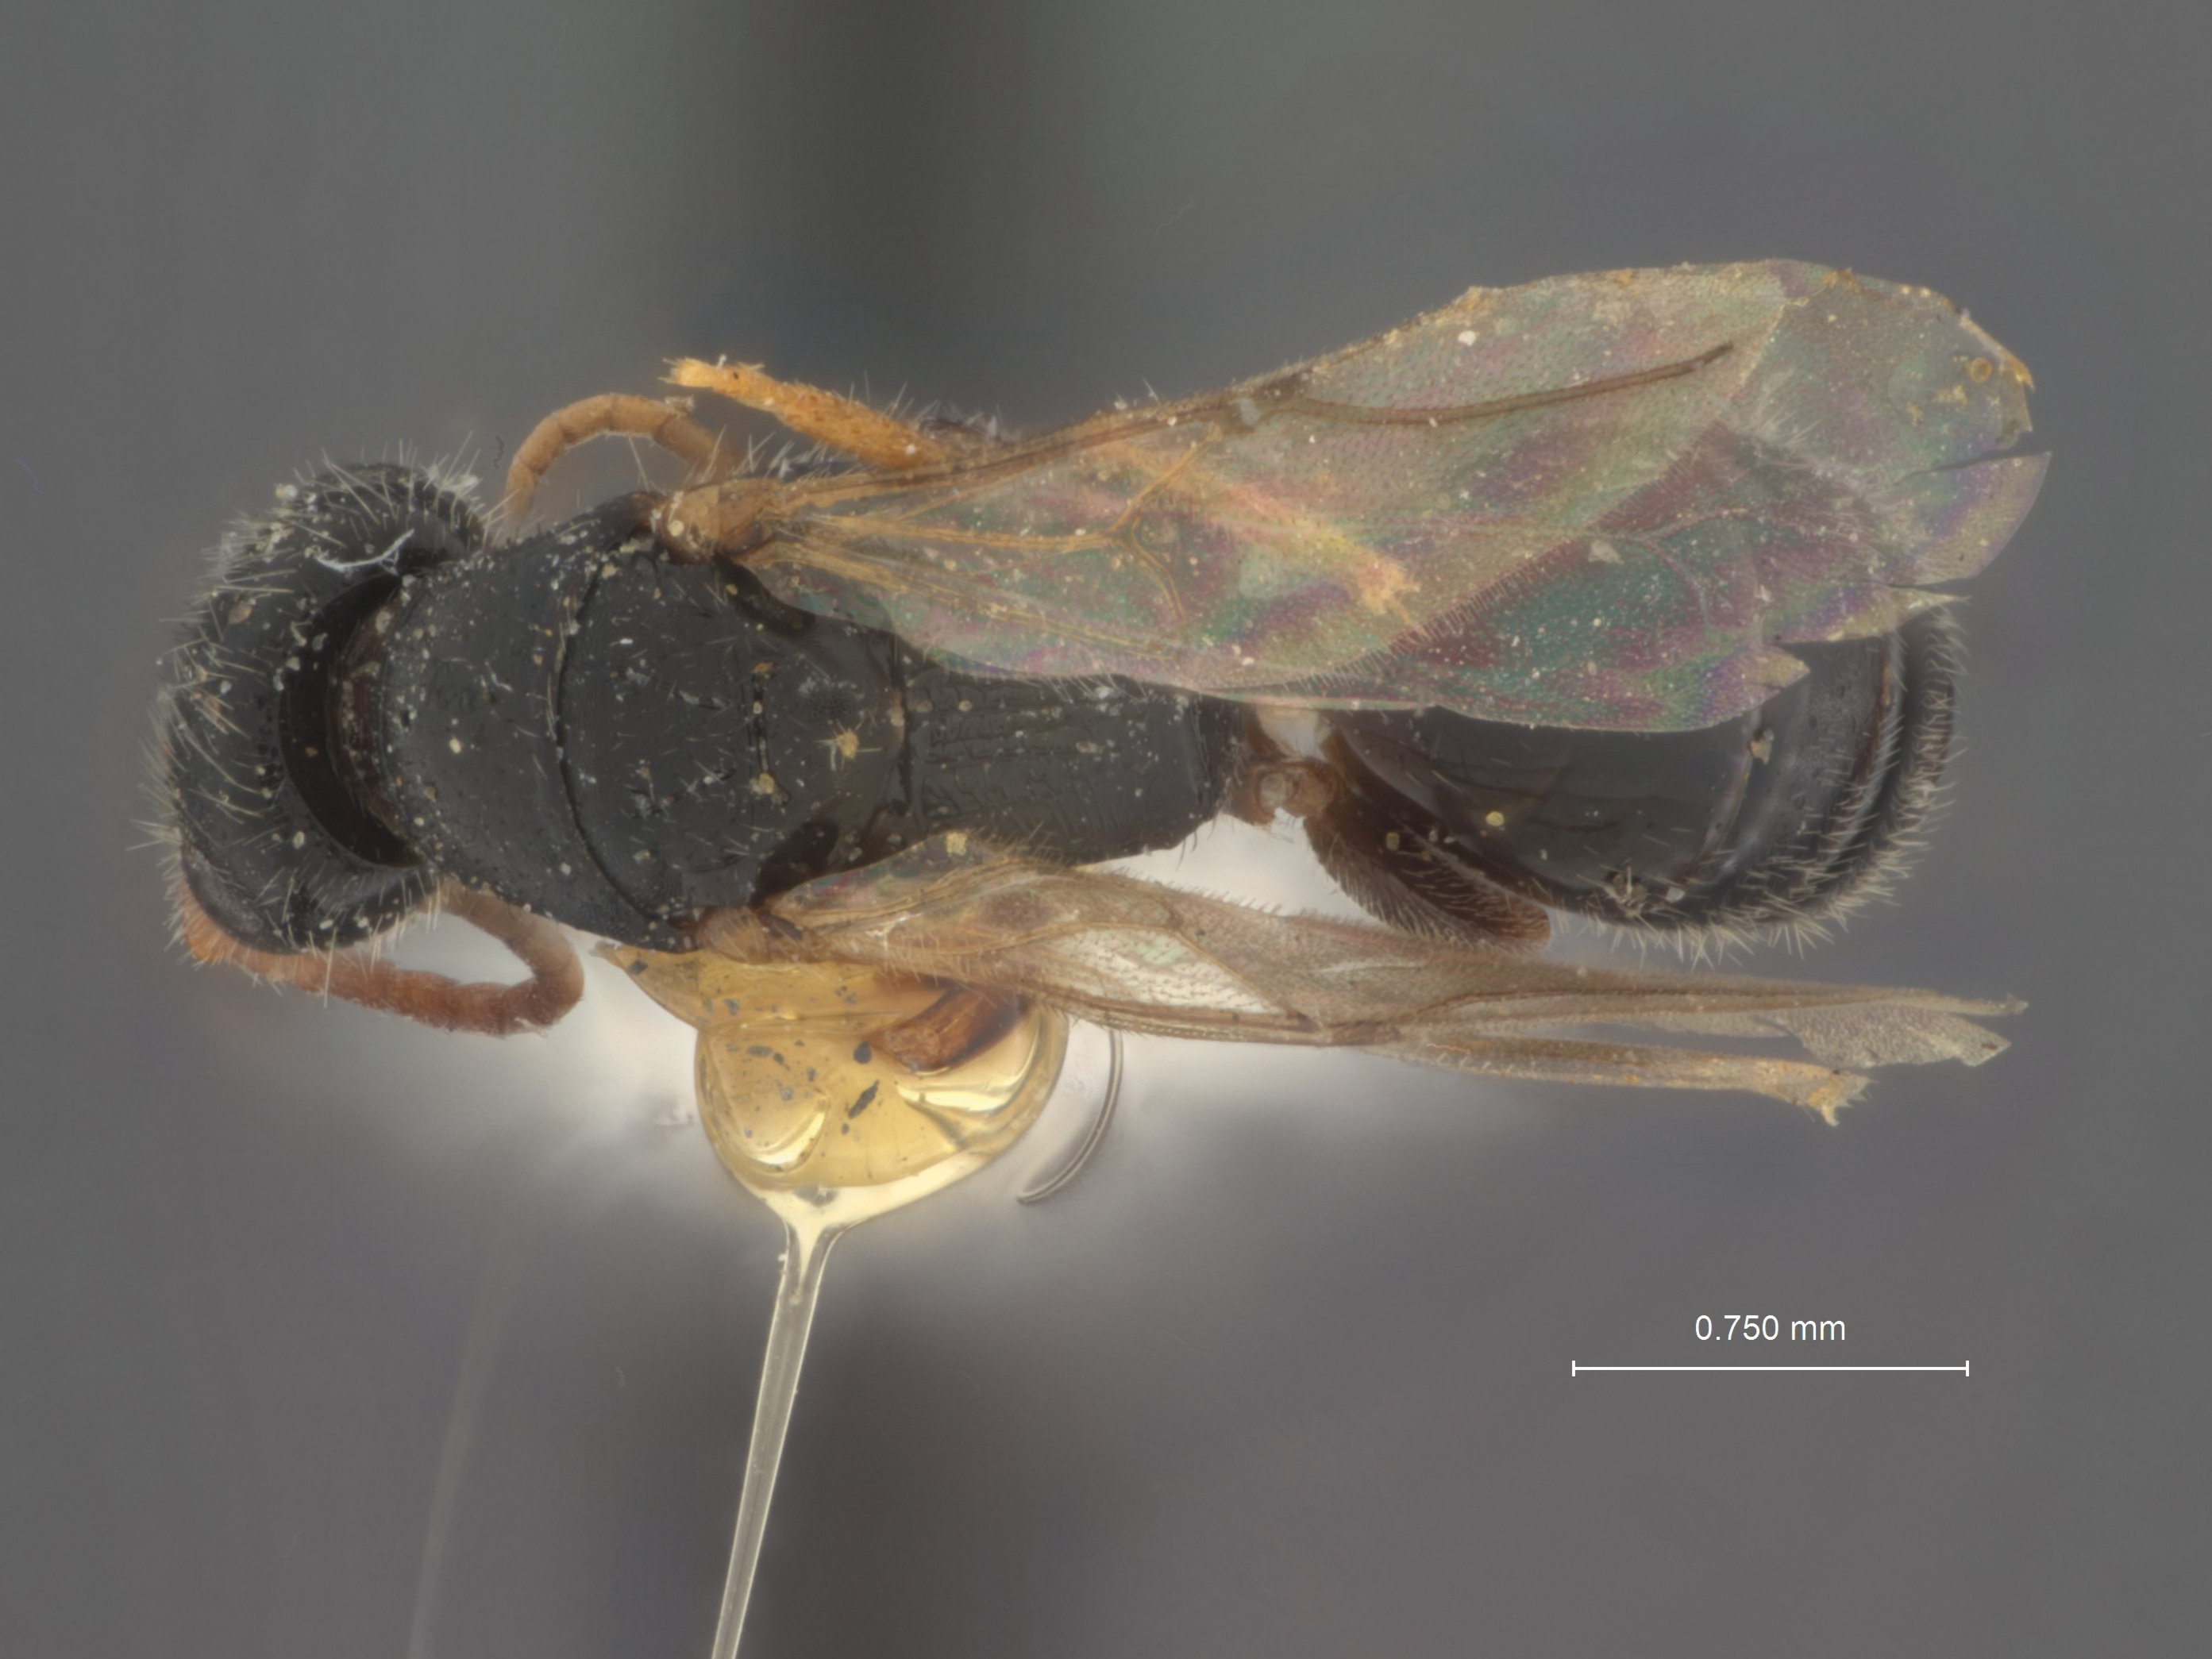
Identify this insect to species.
Anisepyris dietrichorum
